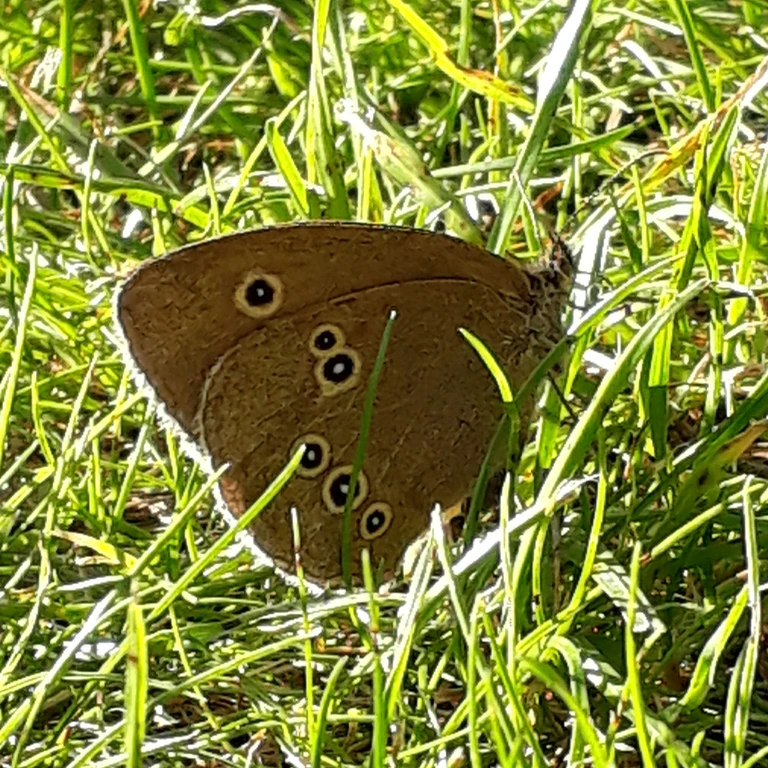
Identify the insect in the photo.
Aphantopus hyperantus
